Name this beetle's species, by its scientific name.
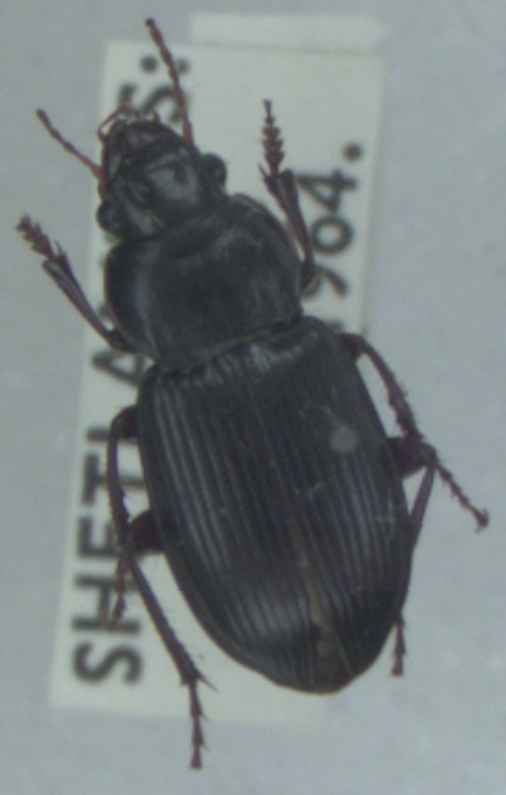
Amara aulica
